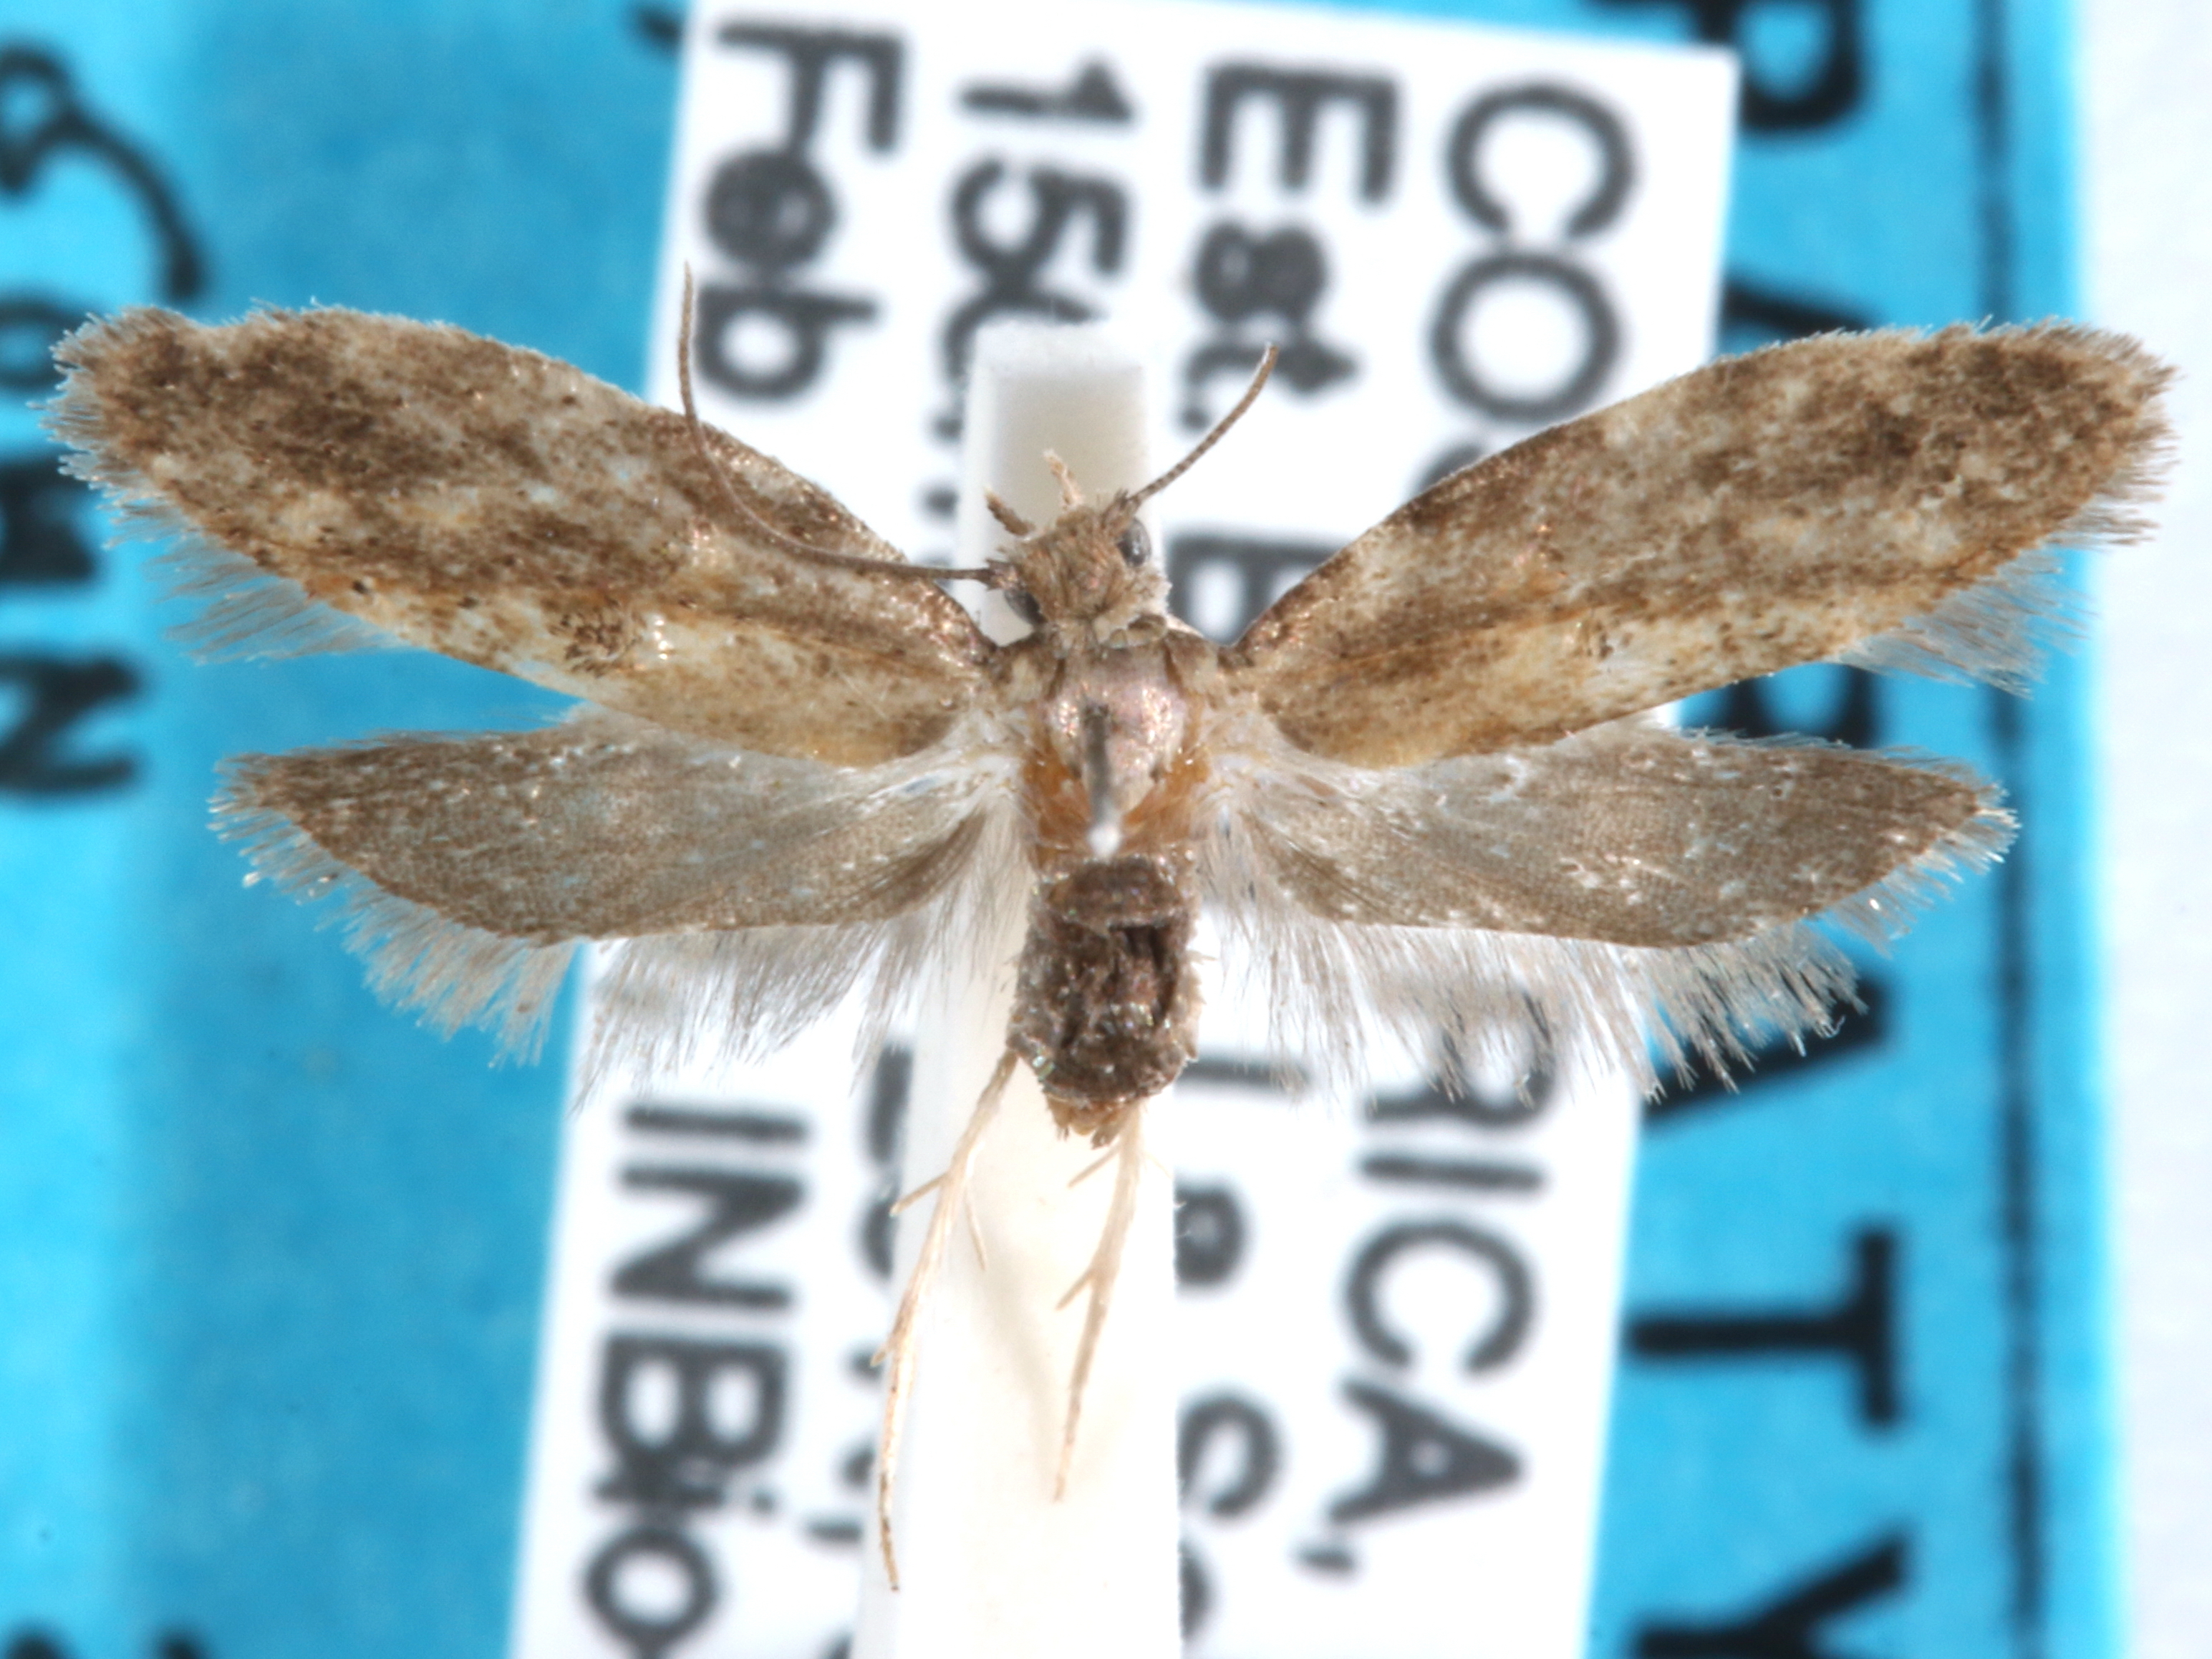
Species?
Spiladarcha puravida
